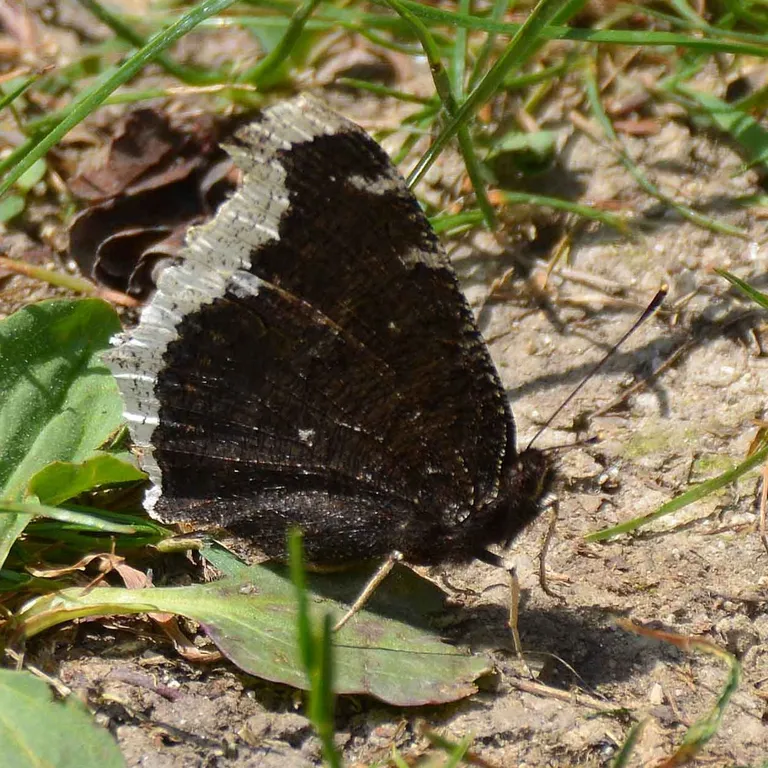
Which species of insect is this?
Nymphalis antiopa
